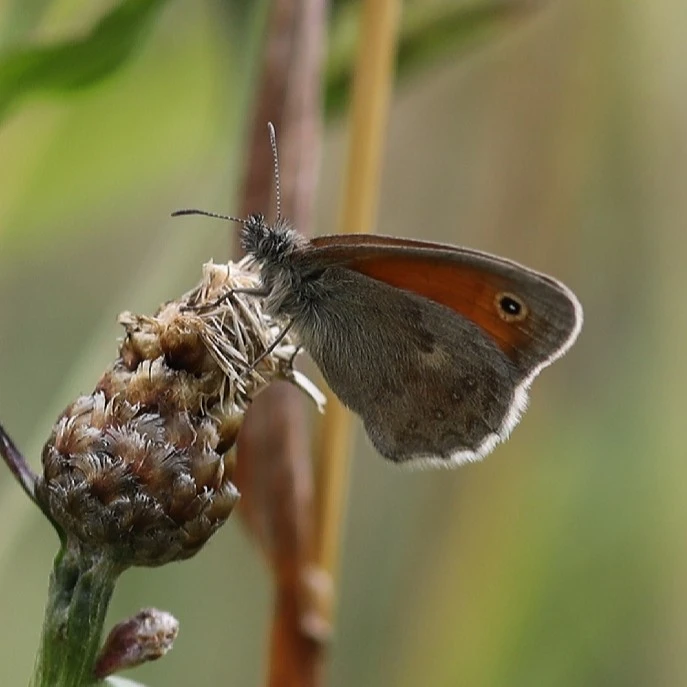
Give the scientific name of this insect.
Coenonympha pamphilus
